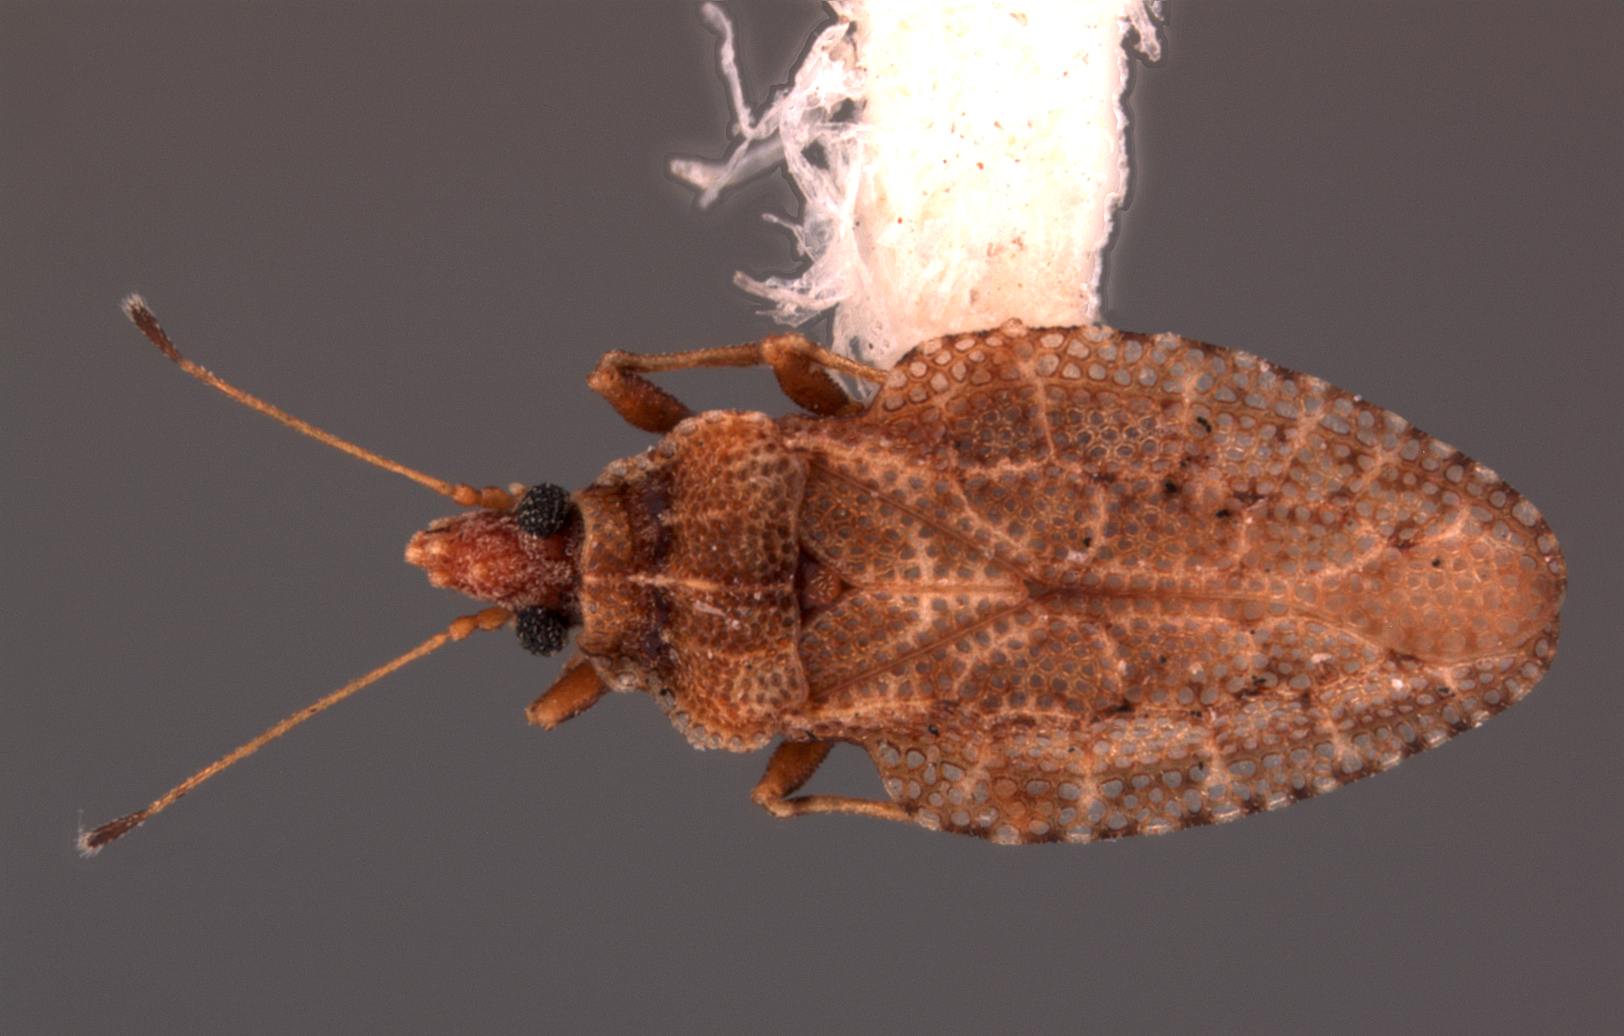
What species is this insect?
Montea bouclei
